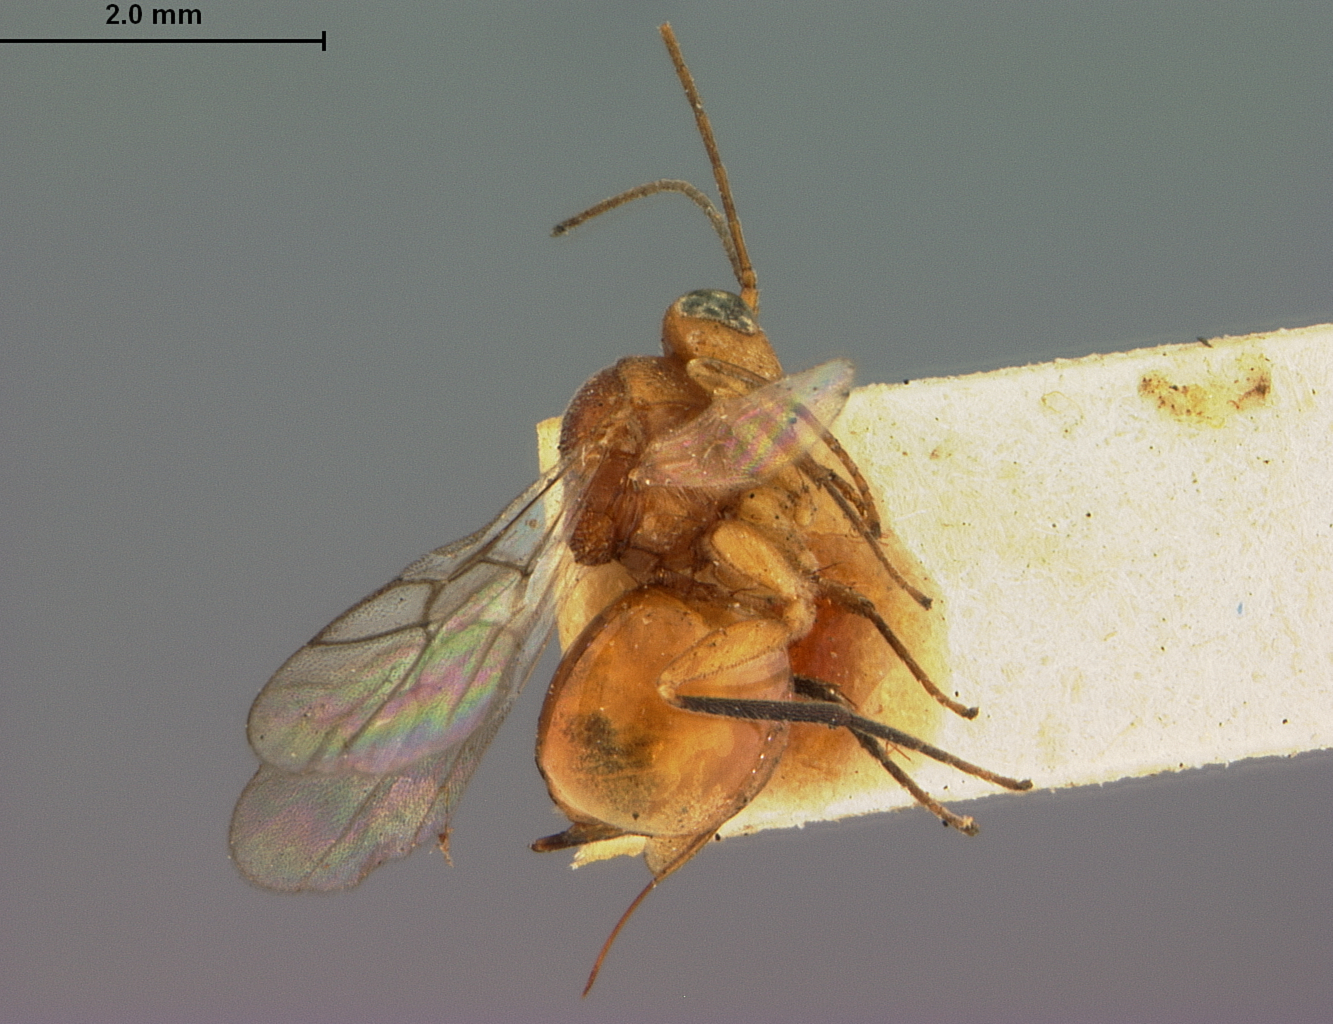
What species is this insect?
Ceroptres obtusilobae
